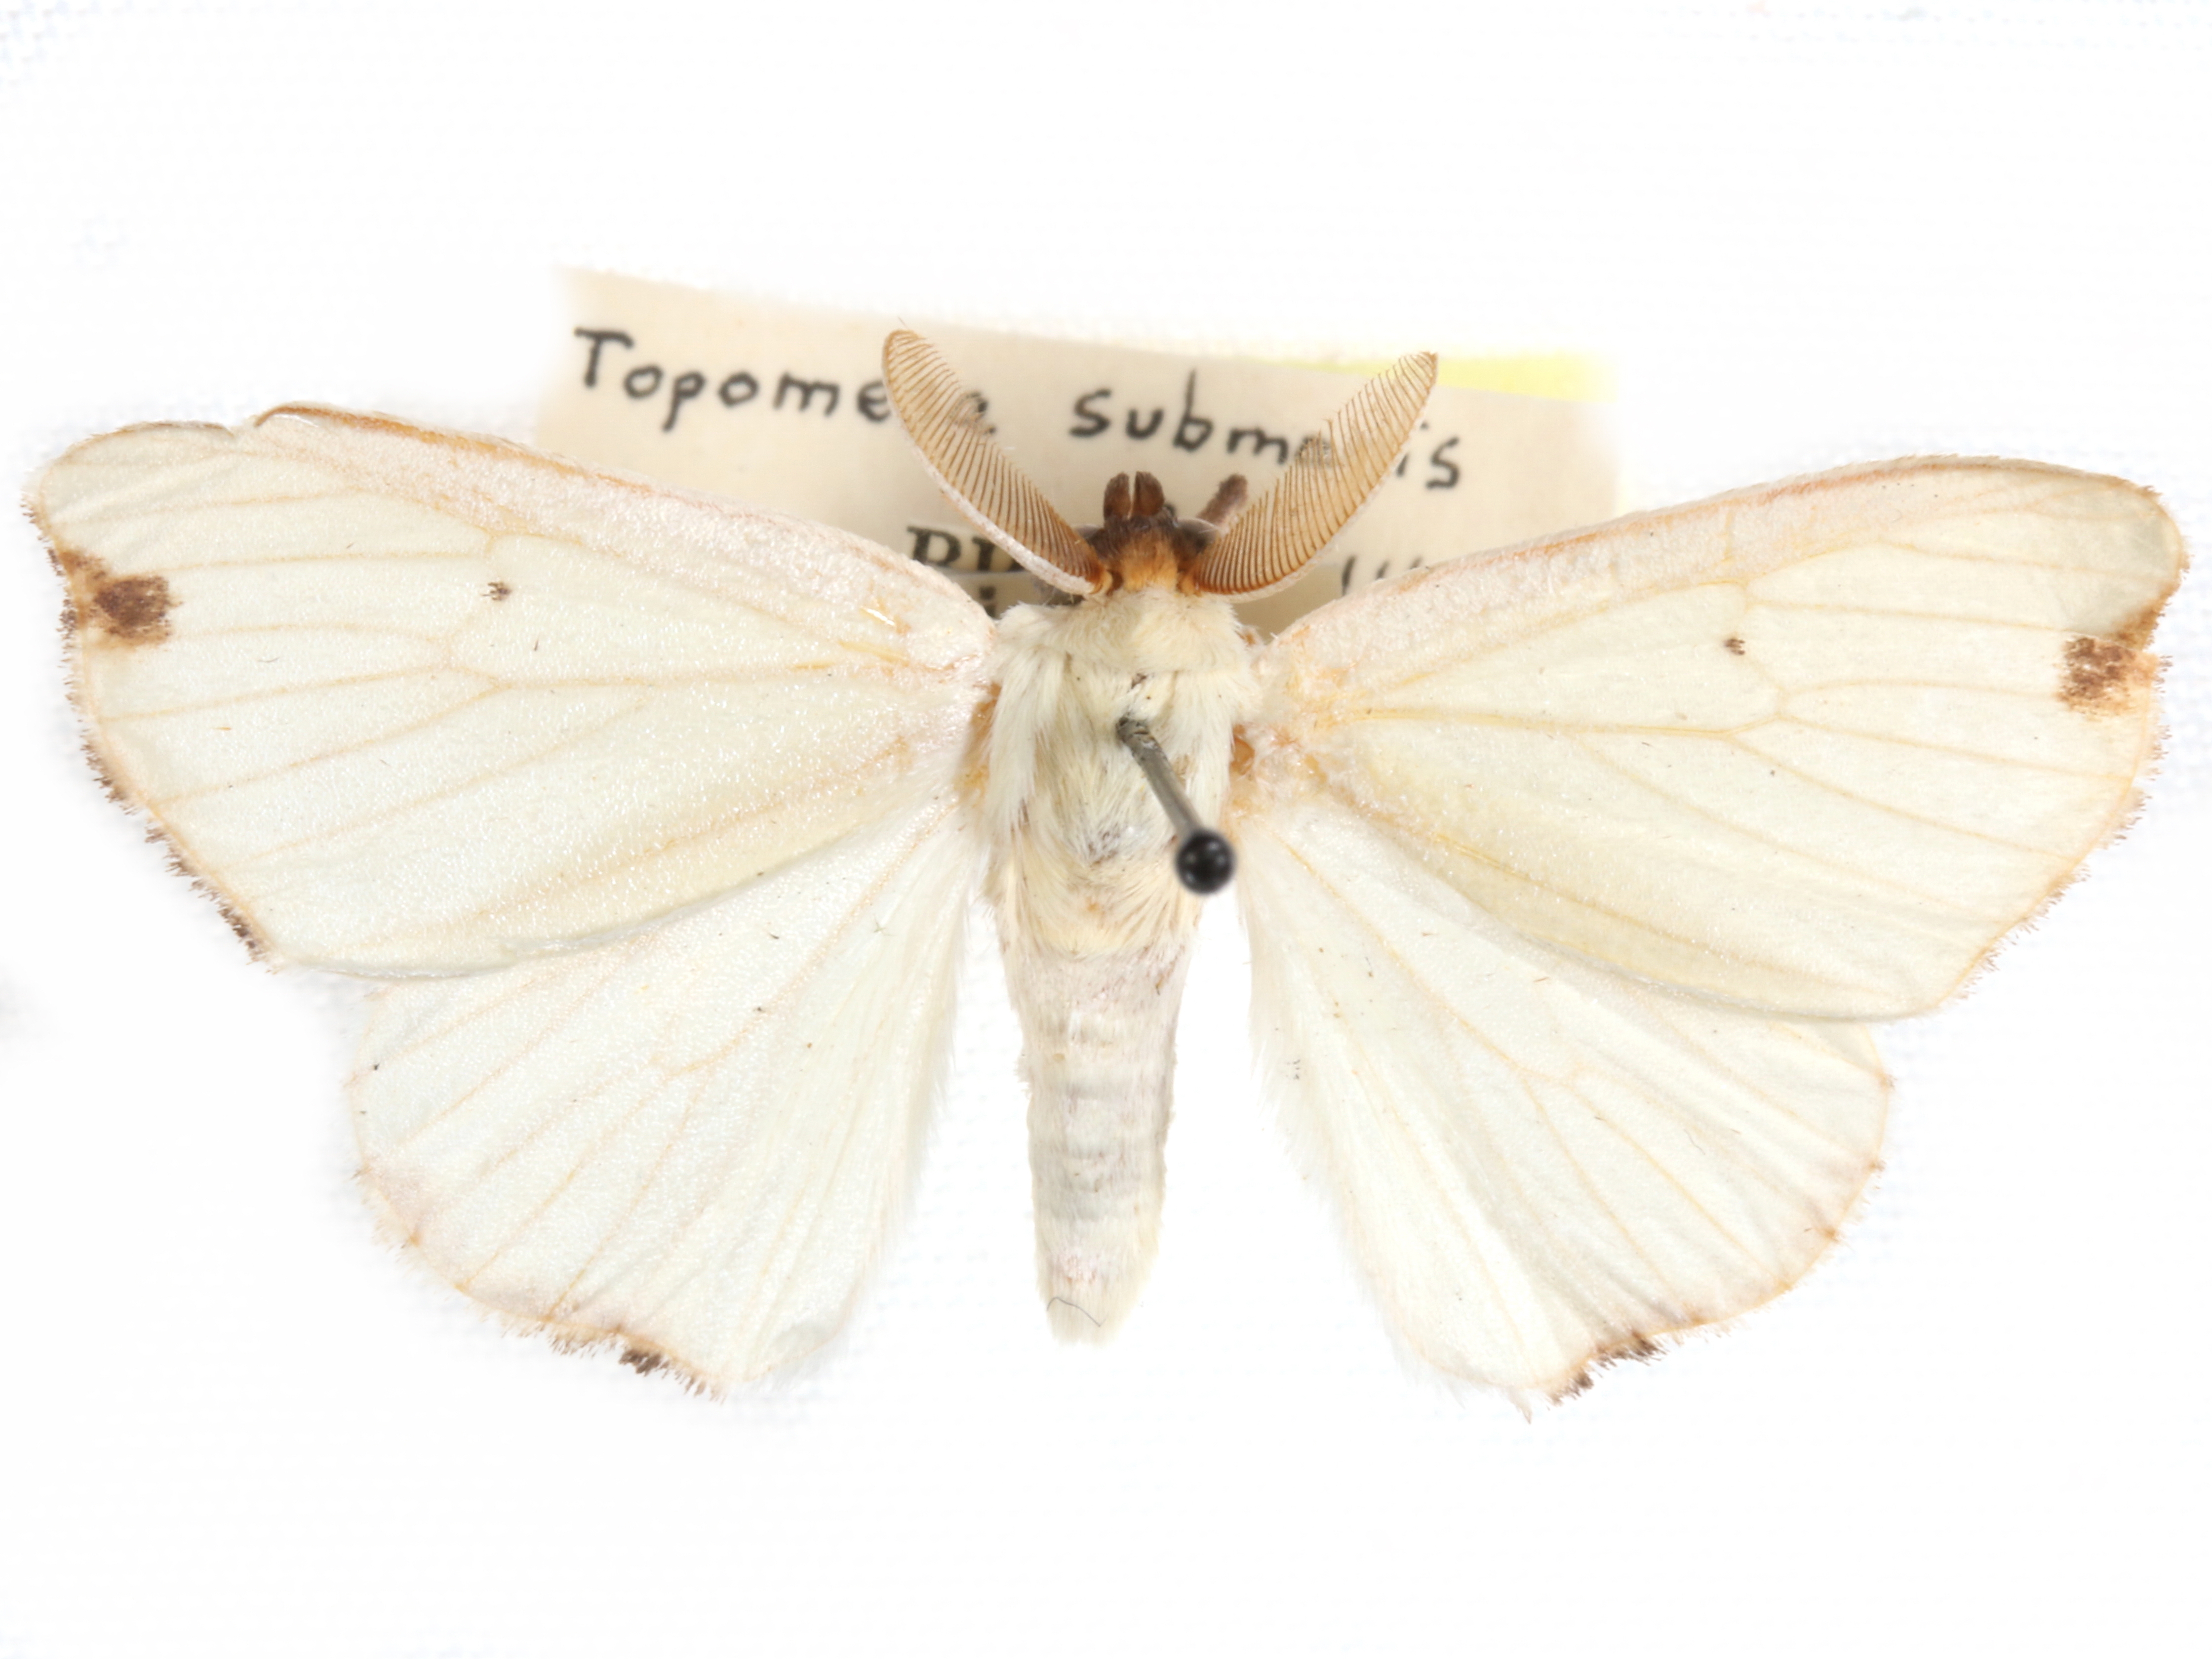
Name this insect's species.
Arctornis rutila
